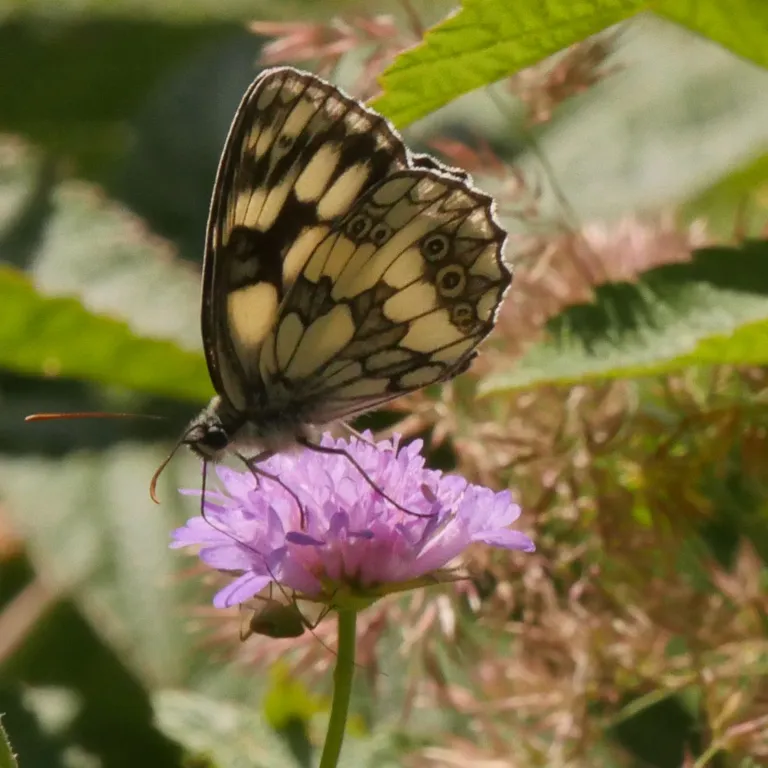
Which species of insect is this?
Melanargia galathea
